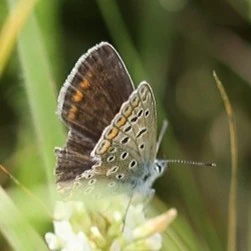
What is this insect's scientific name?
Polyommatus icarus
